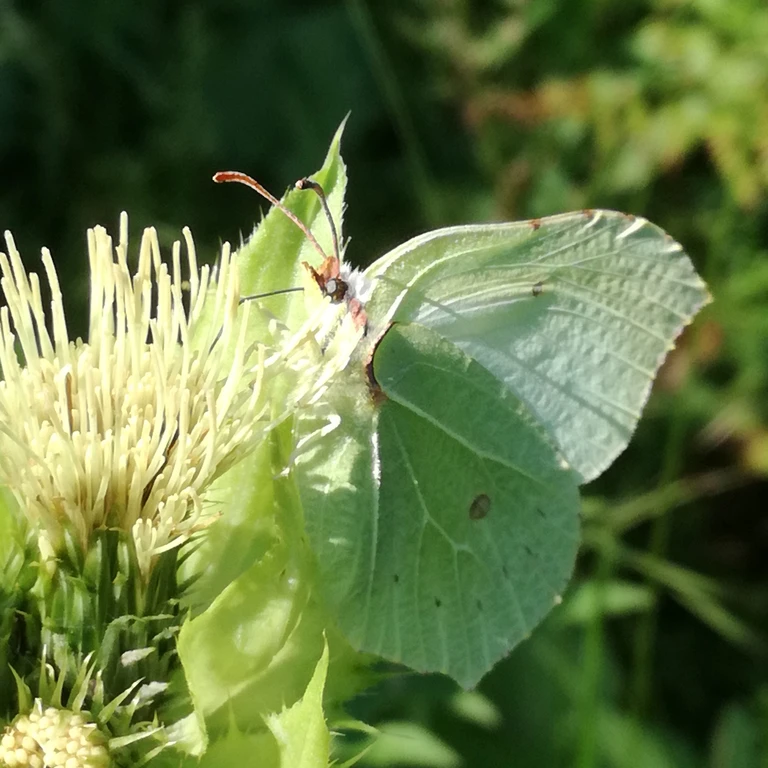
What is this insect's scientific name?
Gonepteryx rhamni
